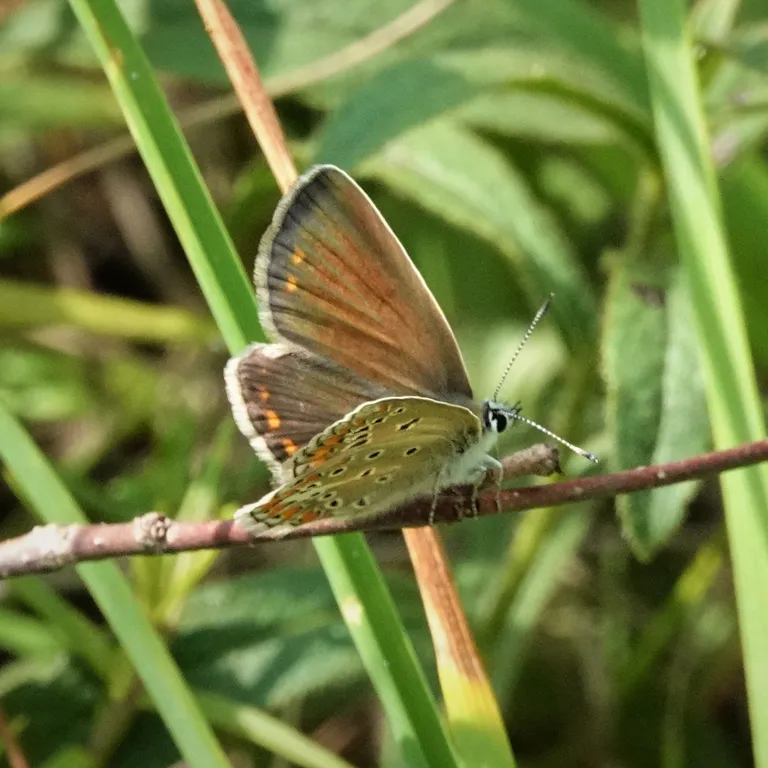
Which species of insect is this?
Polyommatus thersites
